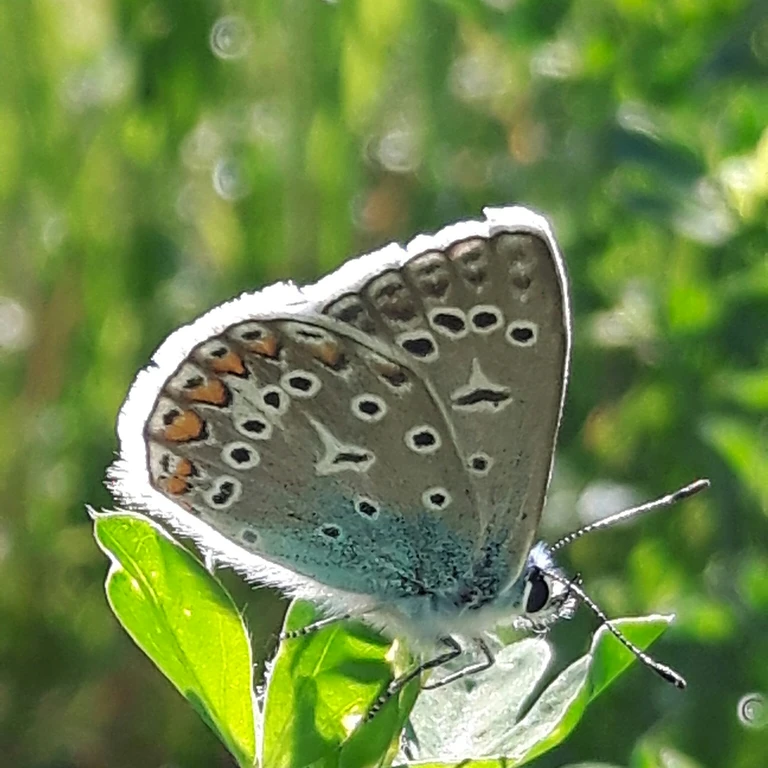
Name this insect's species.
Polyommatus icarus
